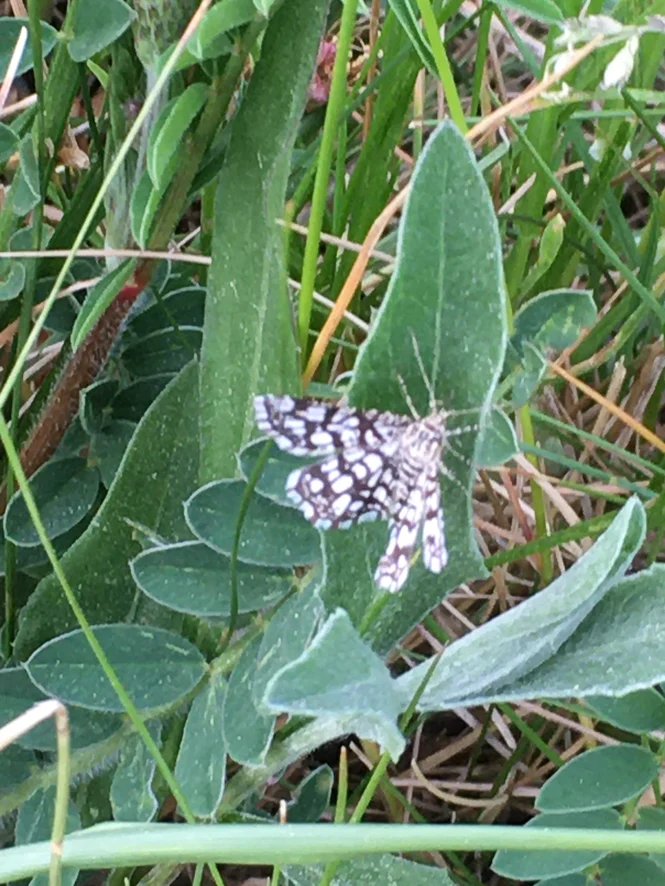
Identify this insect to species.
Chiasmia clathrata
